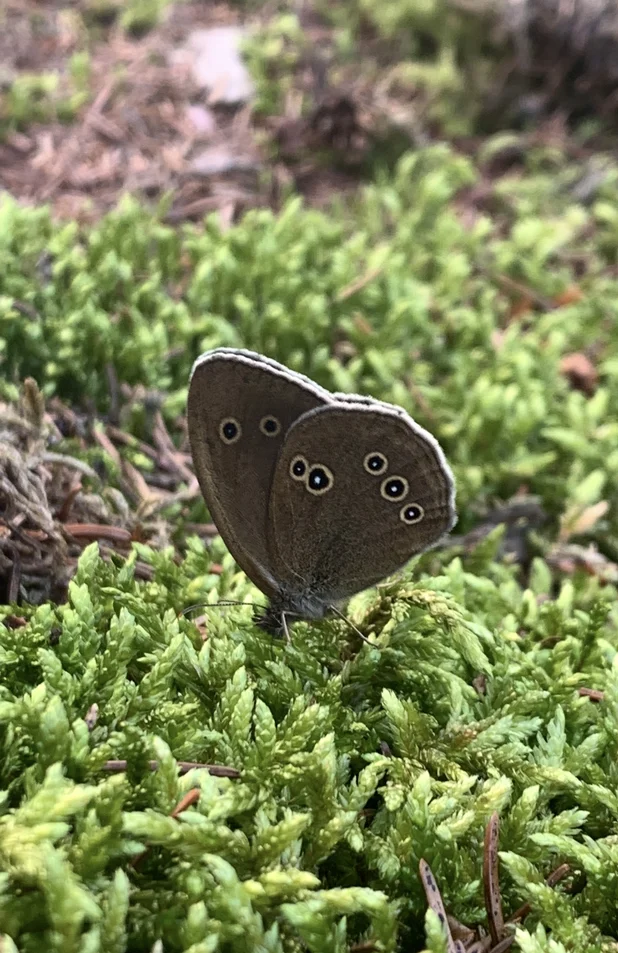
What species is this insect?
Aphantopus hyperantus
